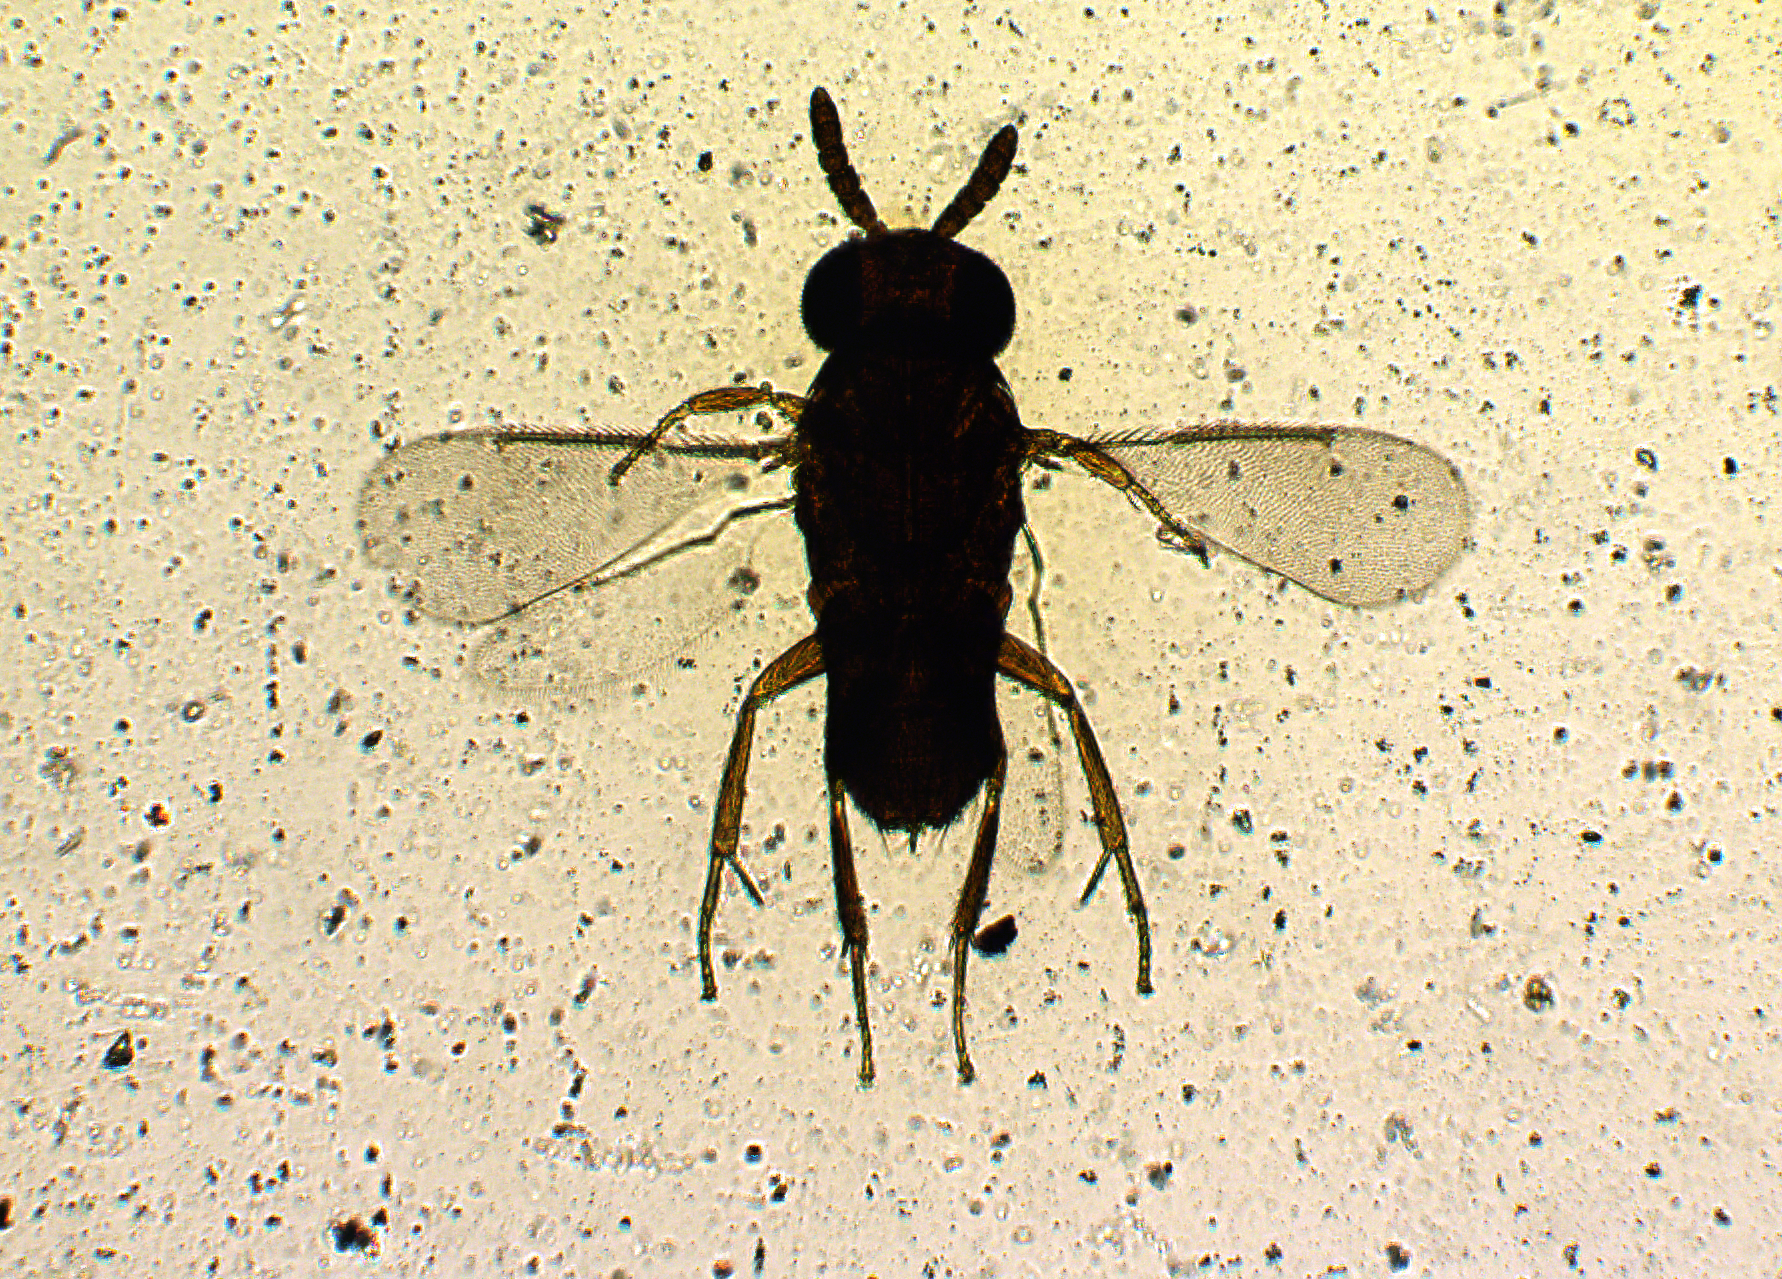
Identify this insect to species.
Coccophagus robustus
